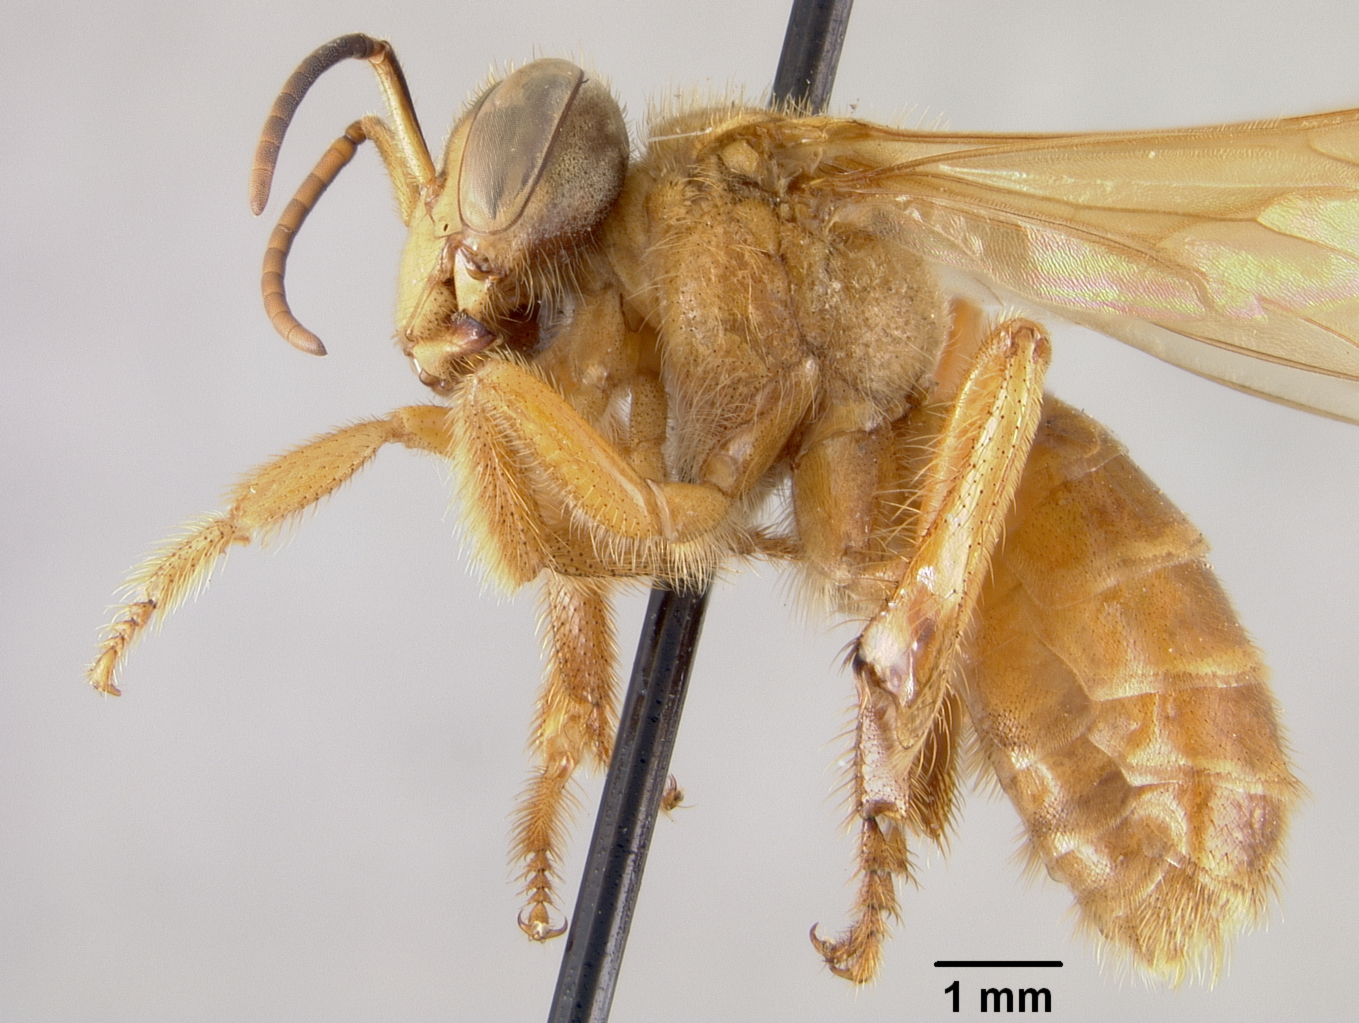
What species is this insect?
Trigona suffragata
